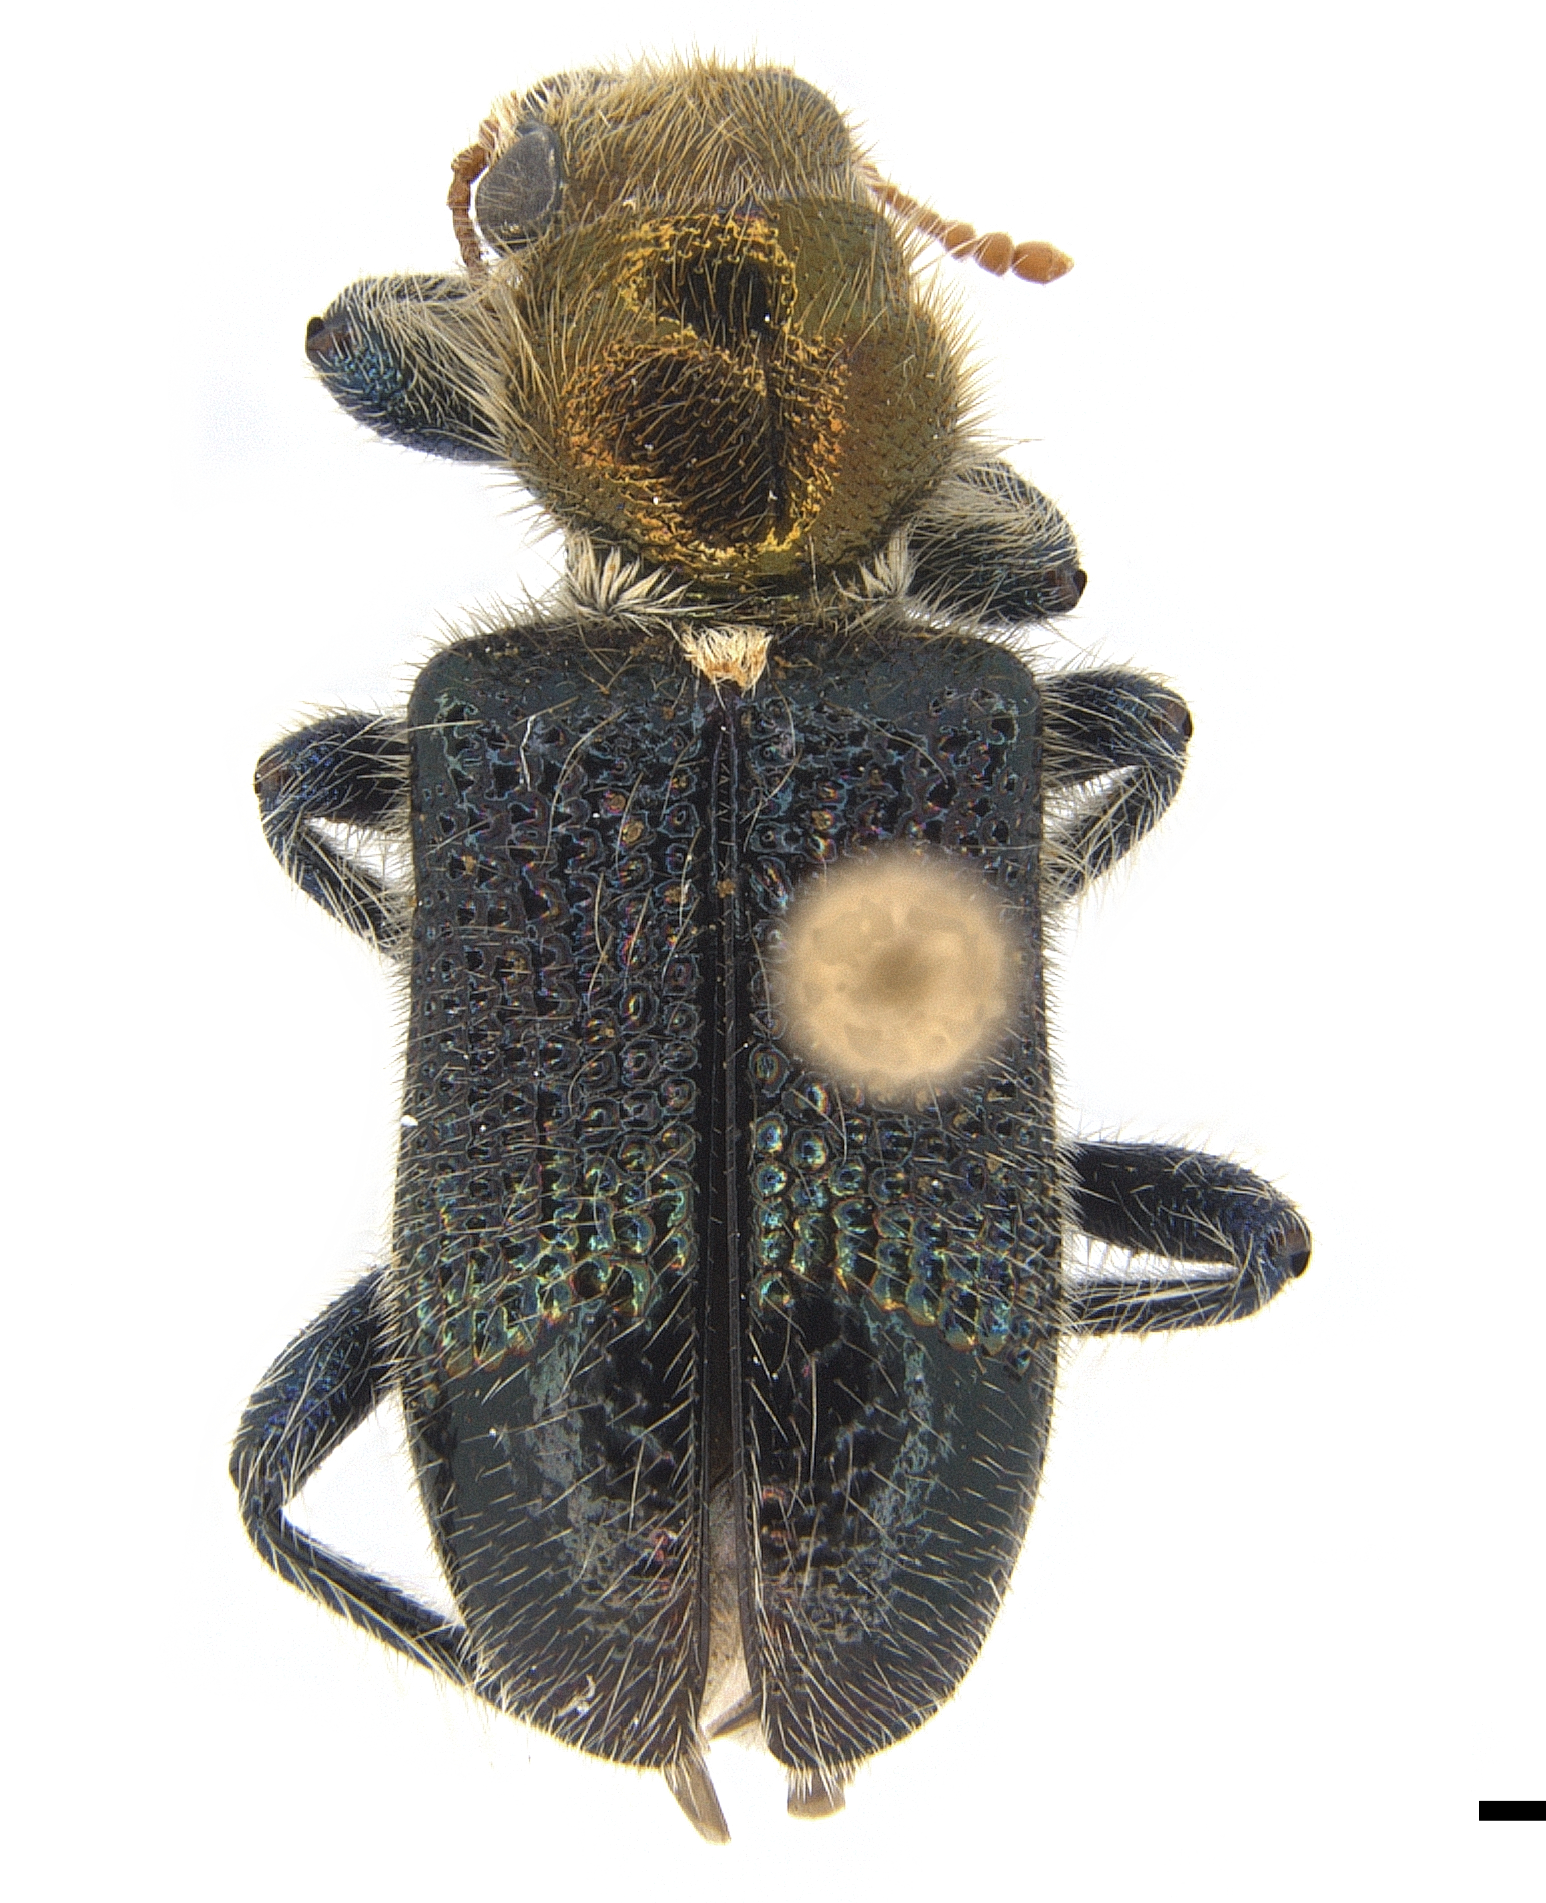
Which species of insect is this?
Phlogistus kolbei
